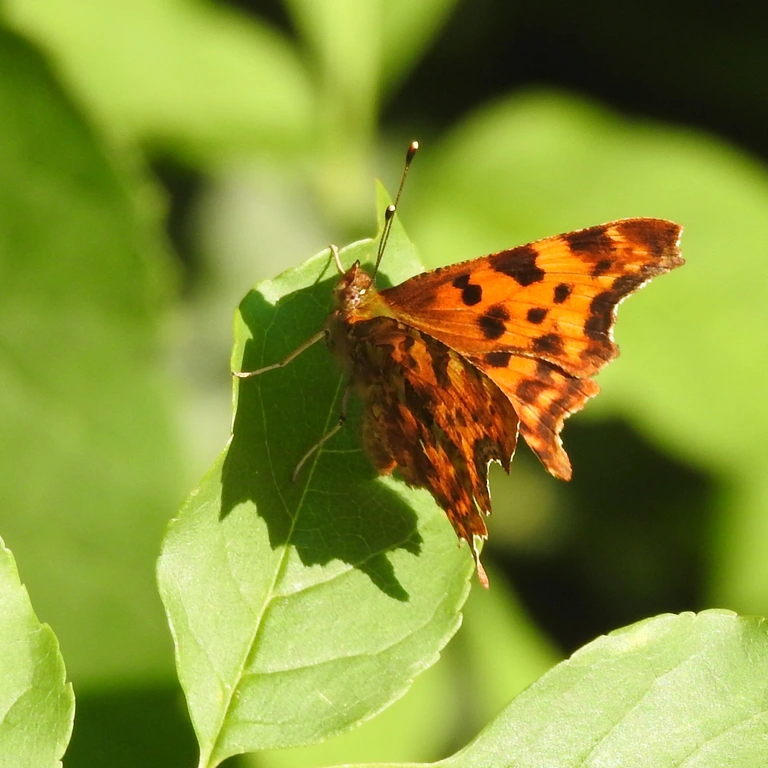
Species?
Polygonia c-album
